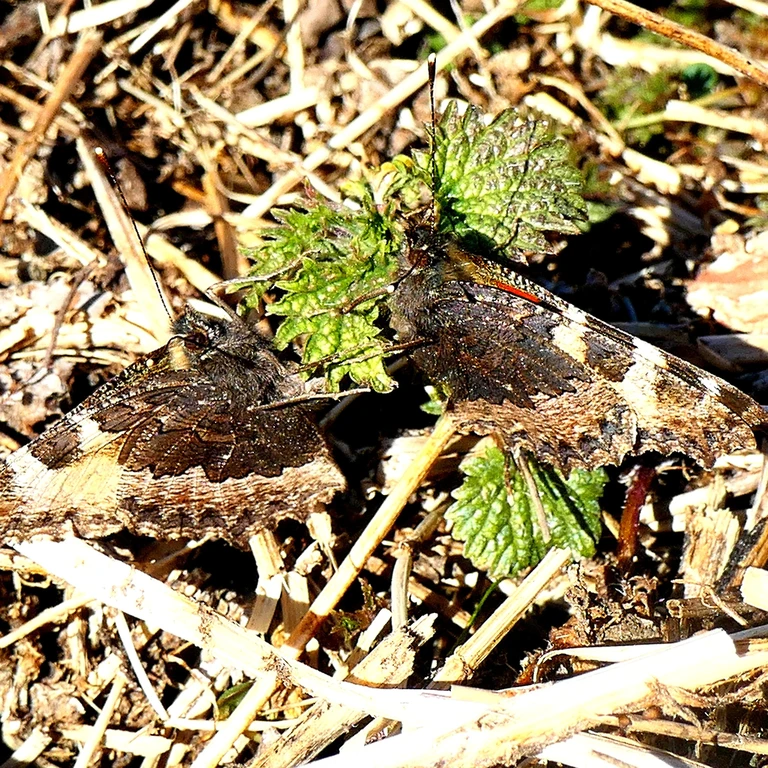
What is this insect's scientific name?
Aglais urticae
